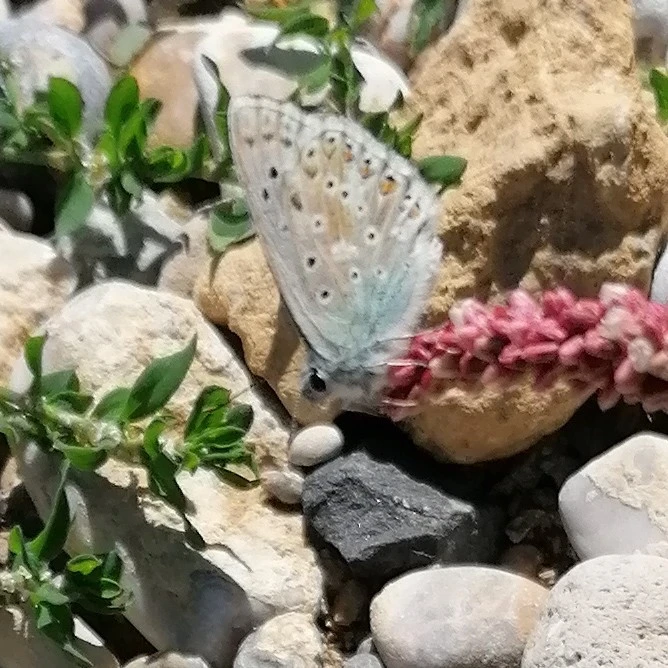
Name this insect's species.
Lysandra coridon
